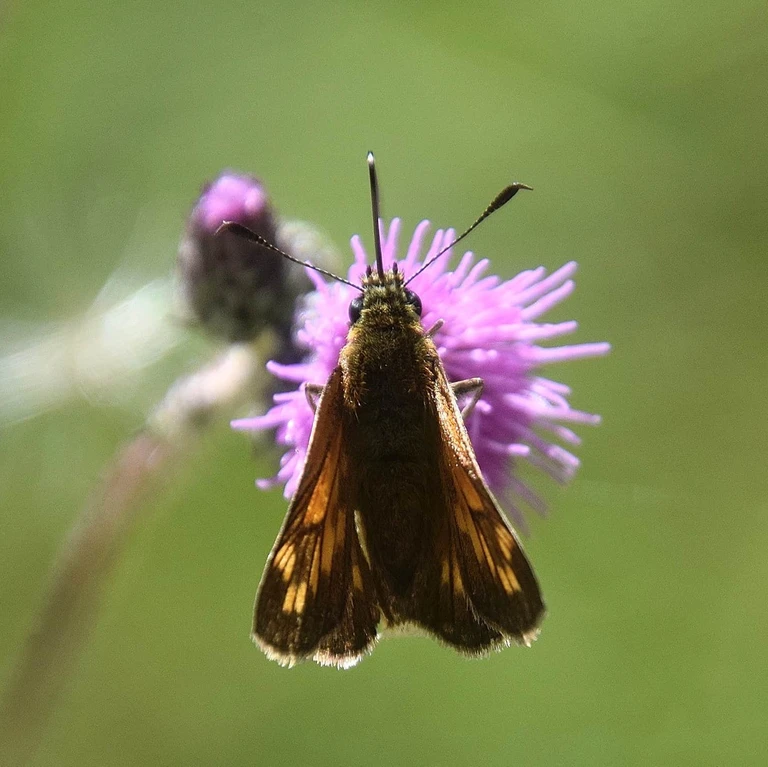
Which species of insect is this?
Ochlodes sylvanus (also Ochlodes venata)
